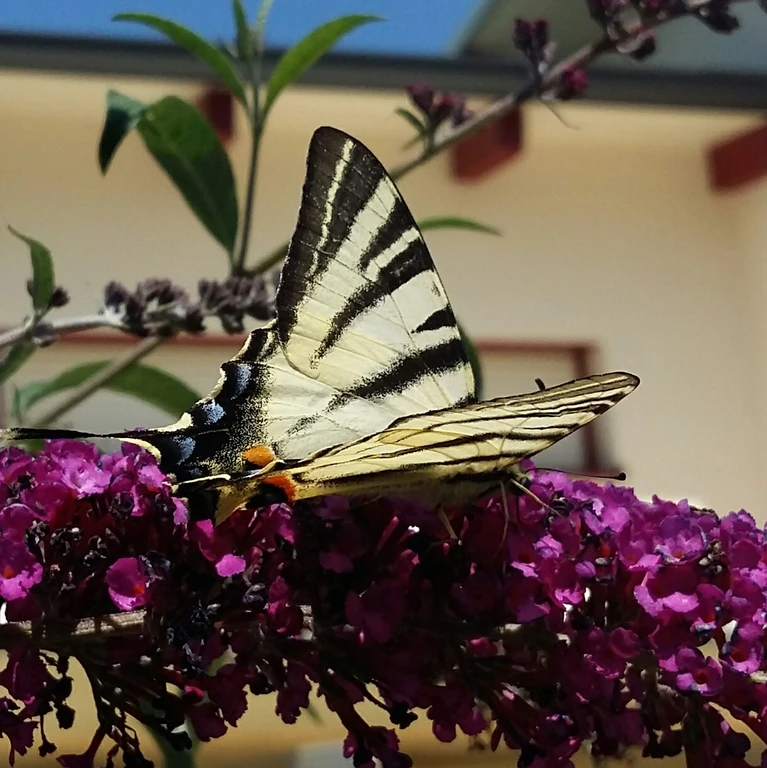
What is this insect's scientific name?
Iphiclides podalirius
